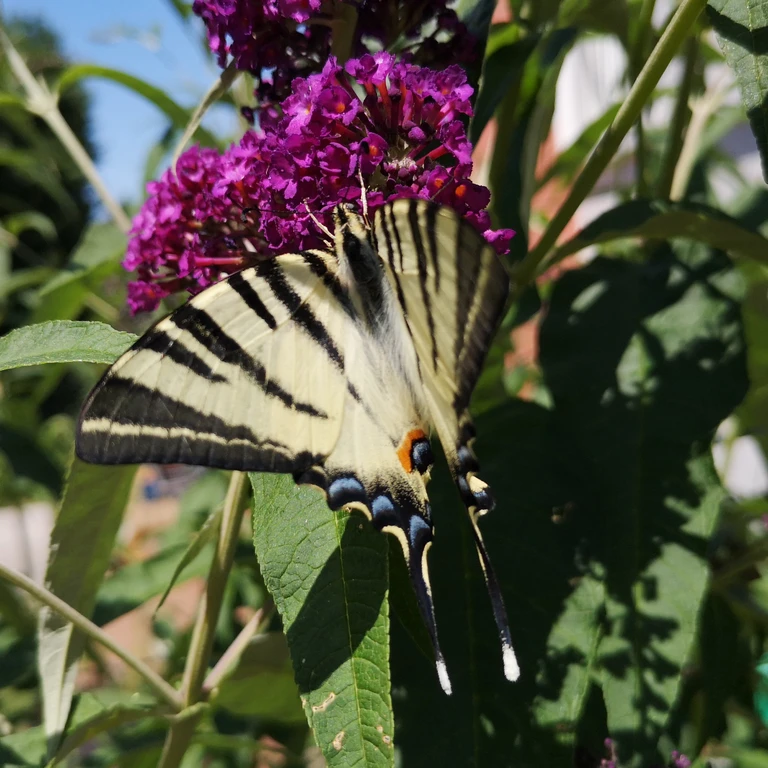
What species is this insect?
Iphiclides podalirius
